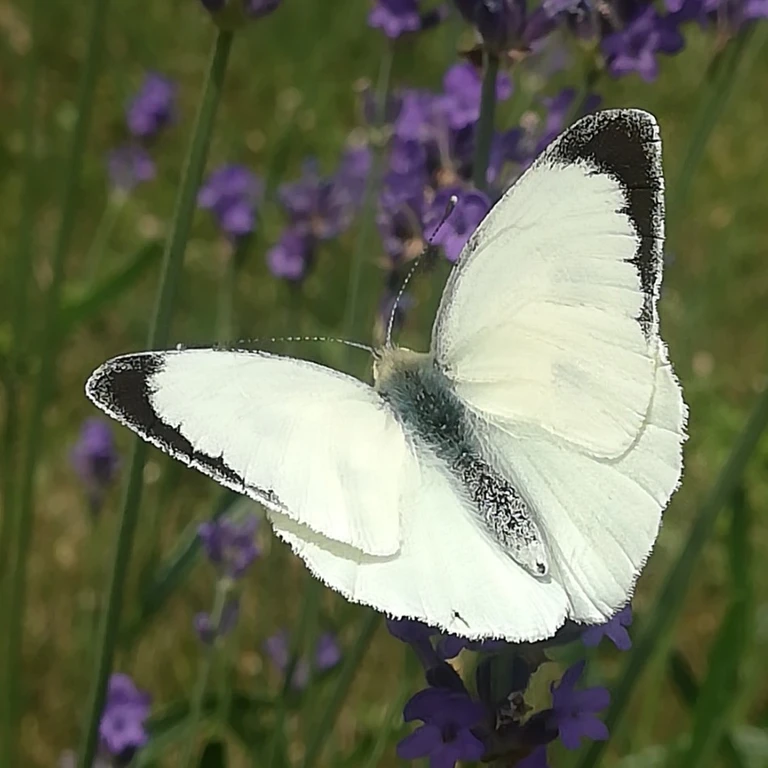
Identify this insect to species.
Pieris brassicae
